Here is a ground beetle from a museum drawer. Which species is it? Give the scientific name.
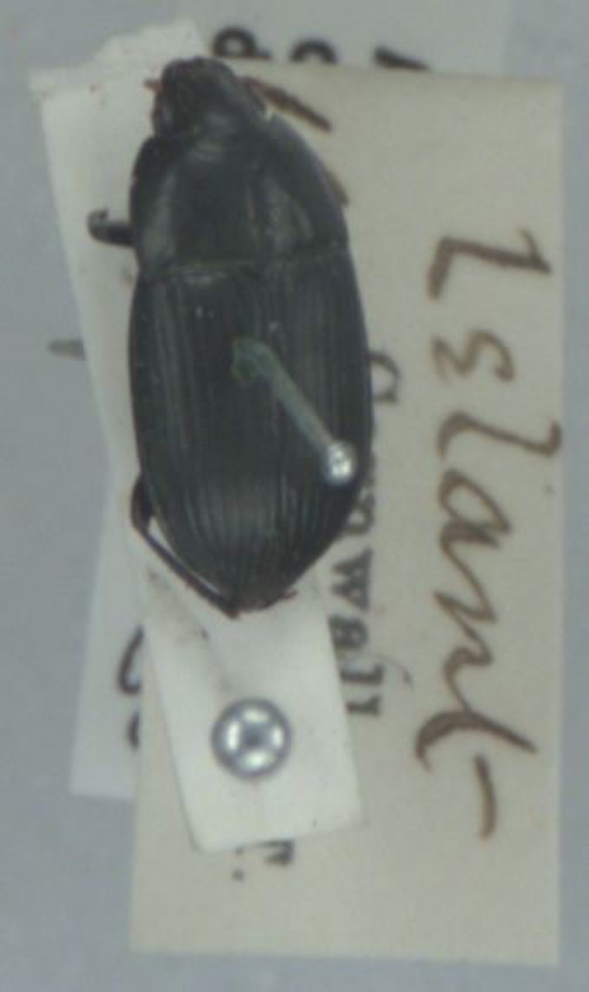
Amara ovata
